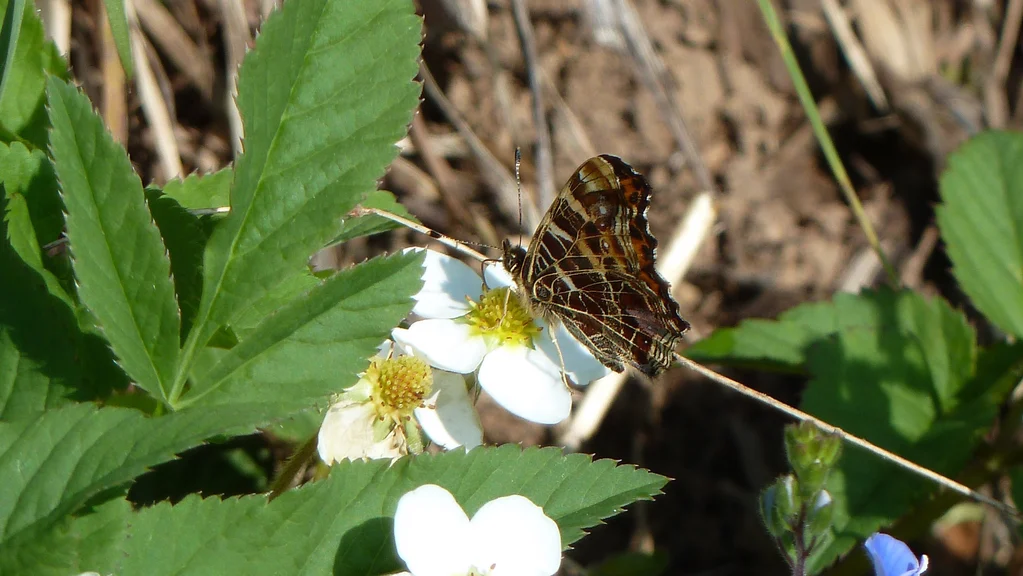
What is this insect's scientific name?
Araschnia levana
